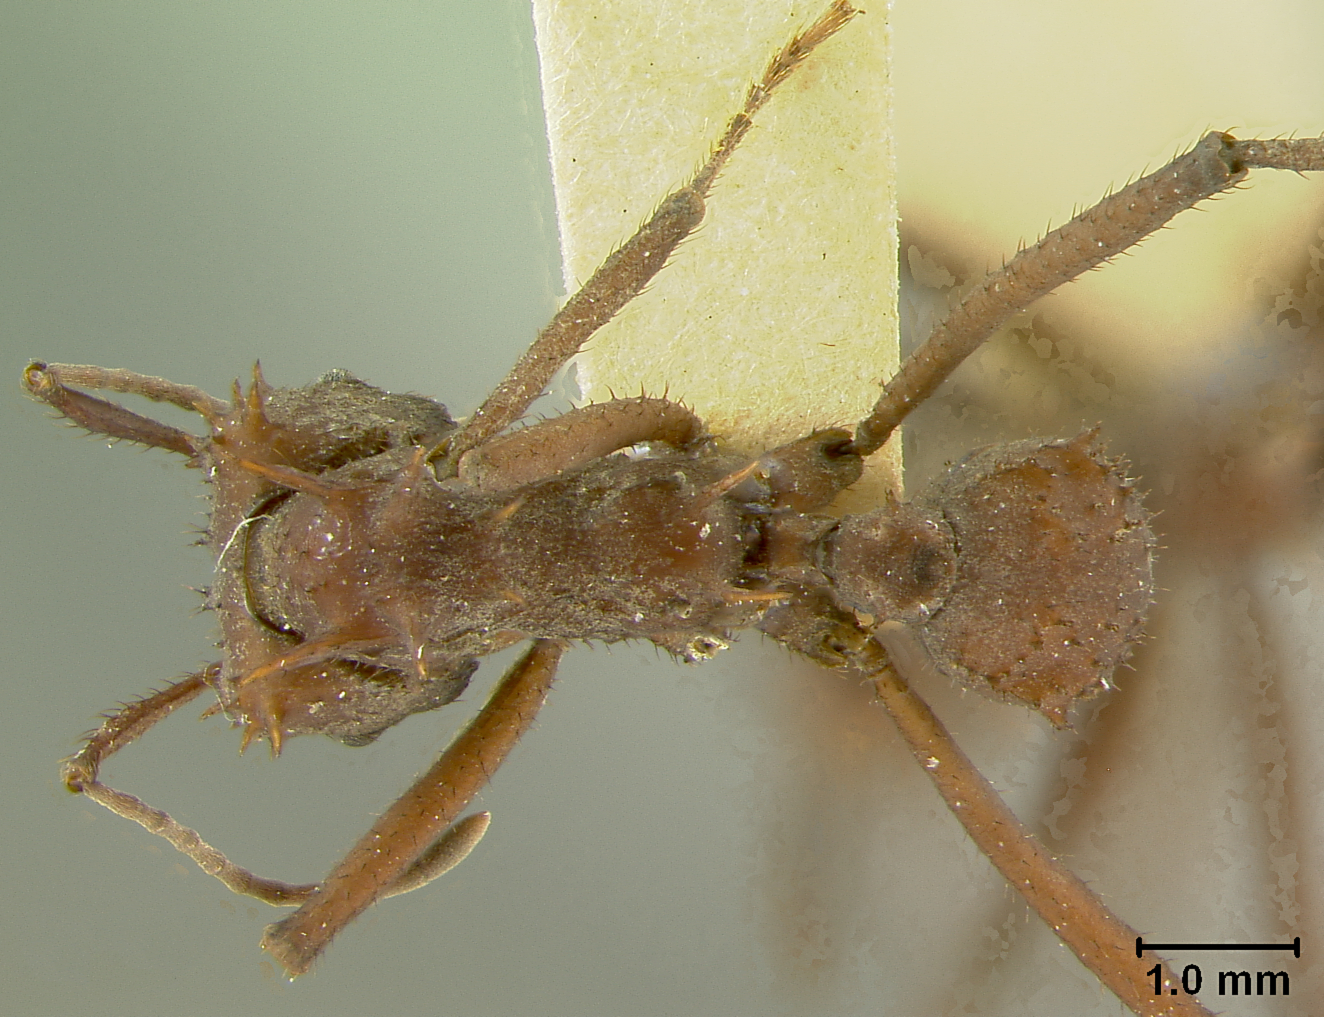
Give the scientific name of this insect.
Acromyrmex octospinosus
